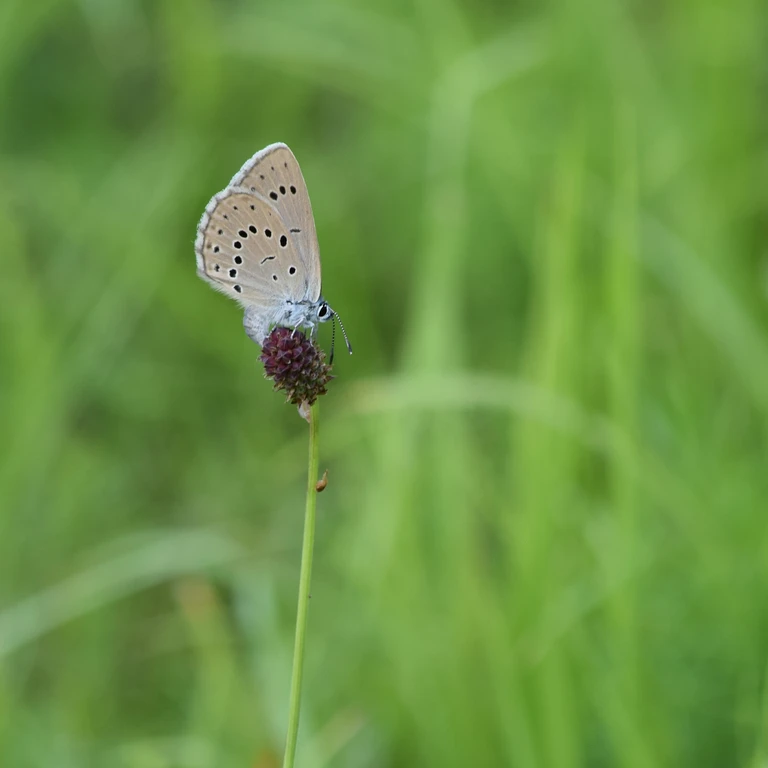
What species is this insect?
Phengaris teleius
